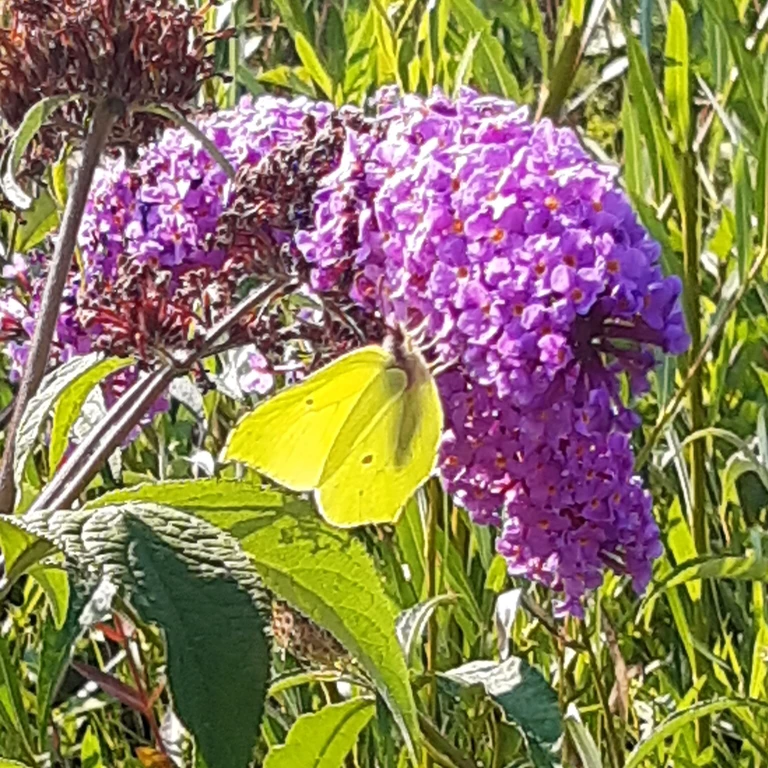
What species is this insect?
Gonepteryx rhamni
